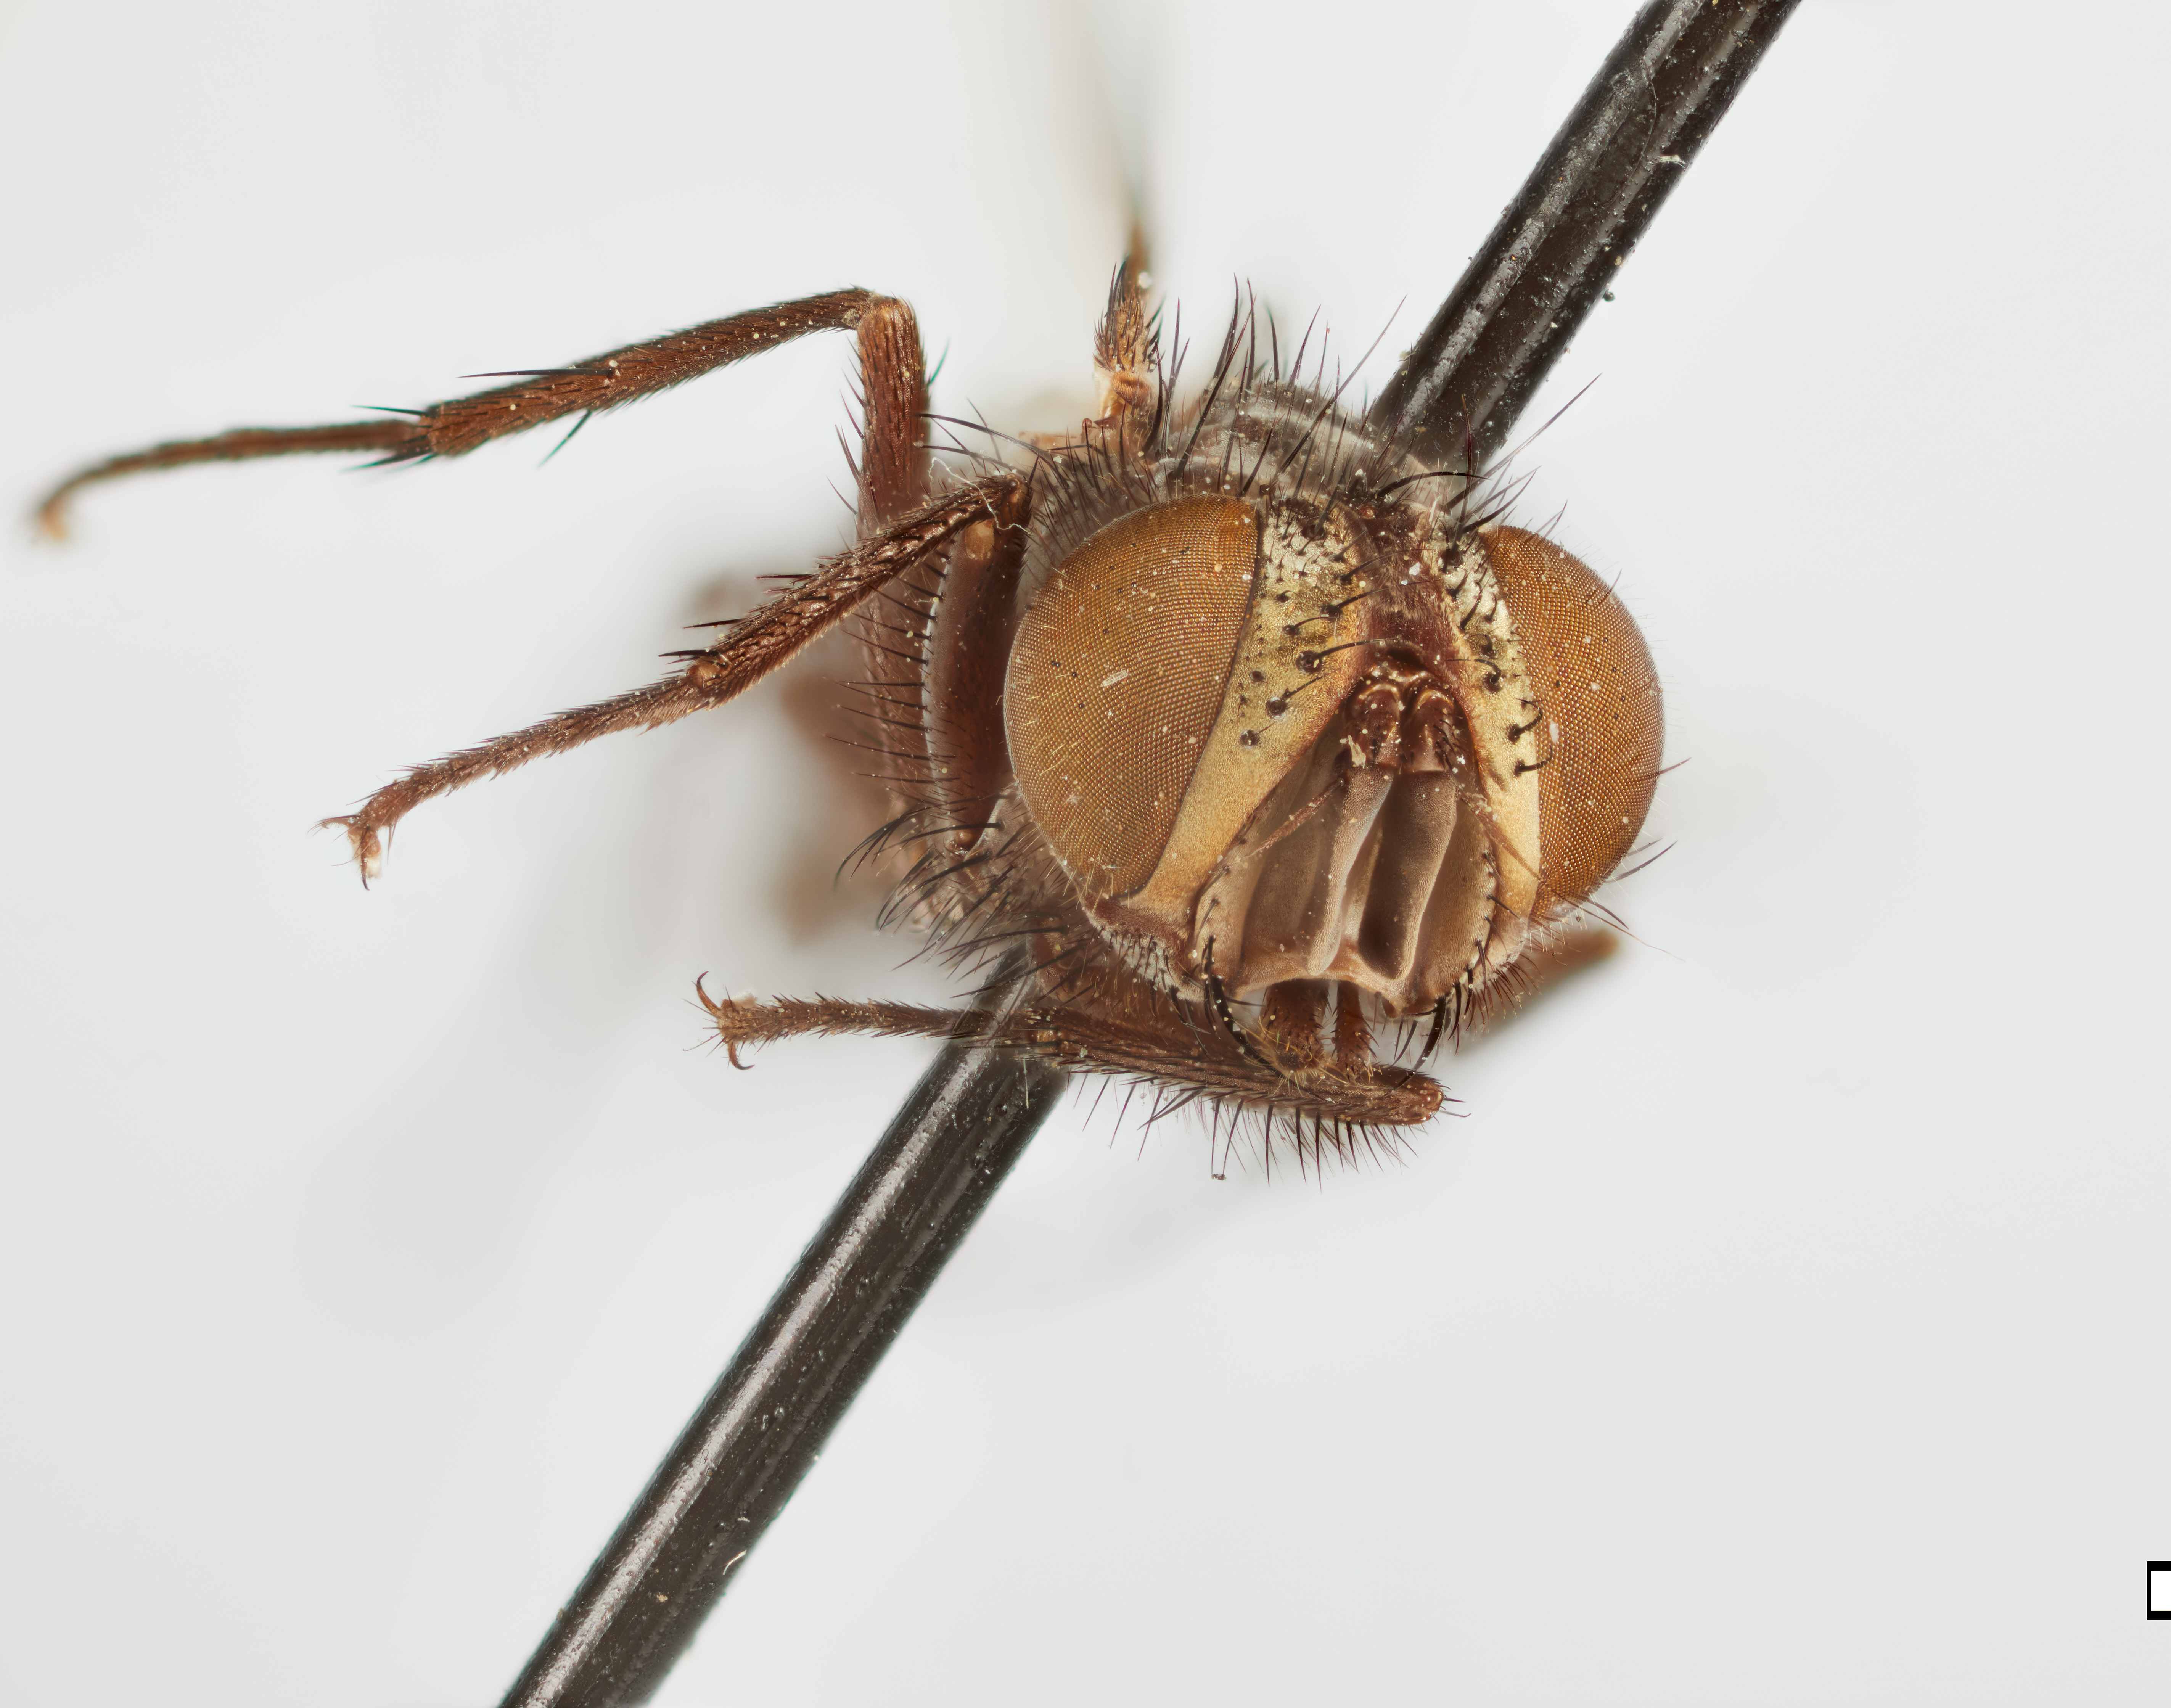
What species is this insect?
Phorocera nitelae
